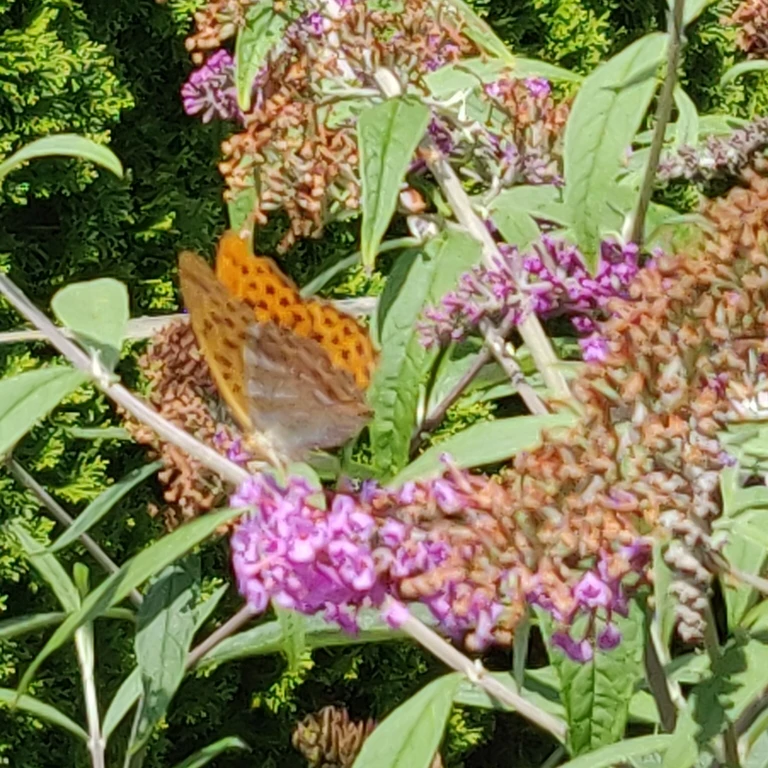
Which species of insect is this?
Argynnis paphia
